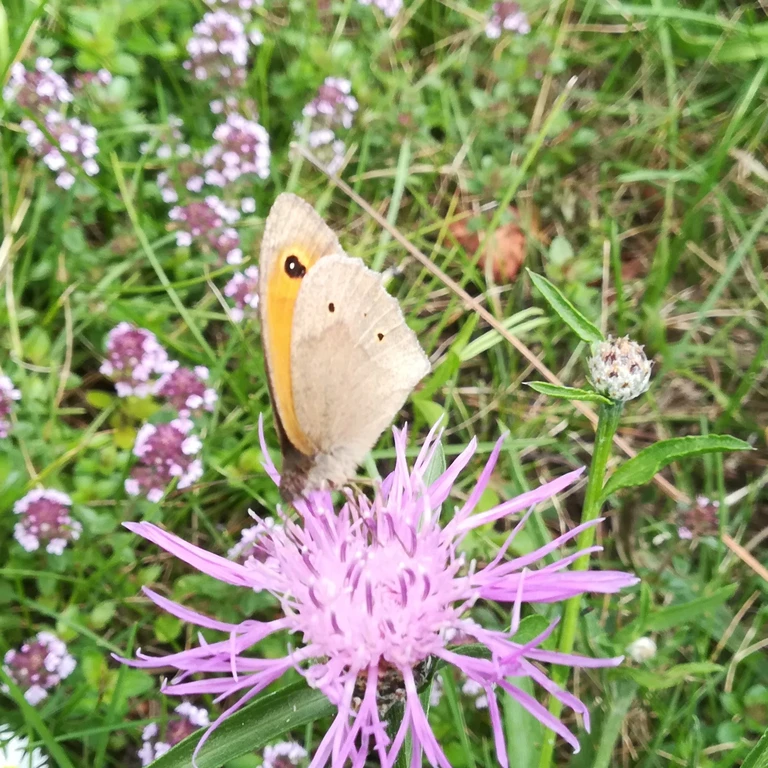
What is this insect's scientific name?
Maniola jurtina
